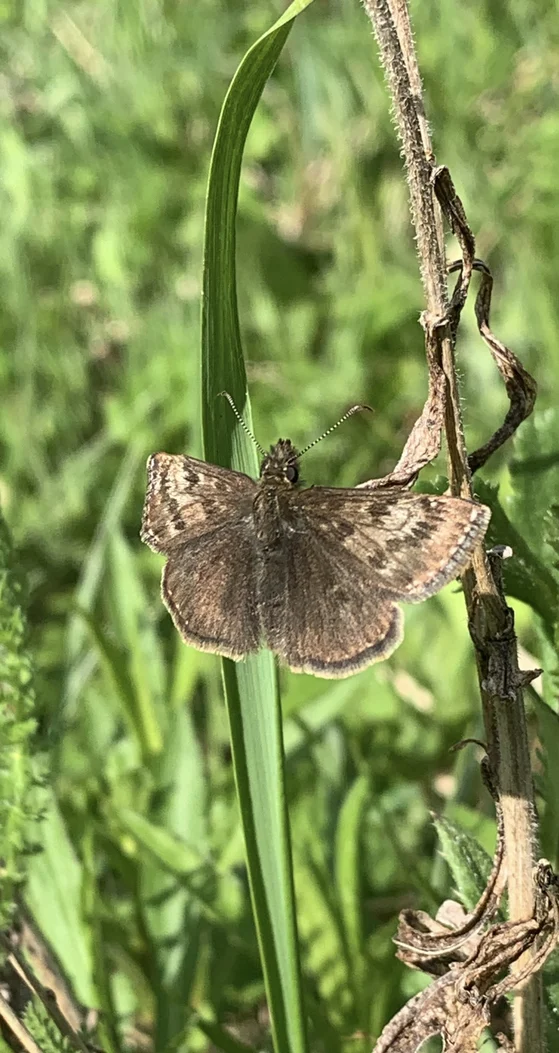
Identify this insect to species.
Erynnis tages
